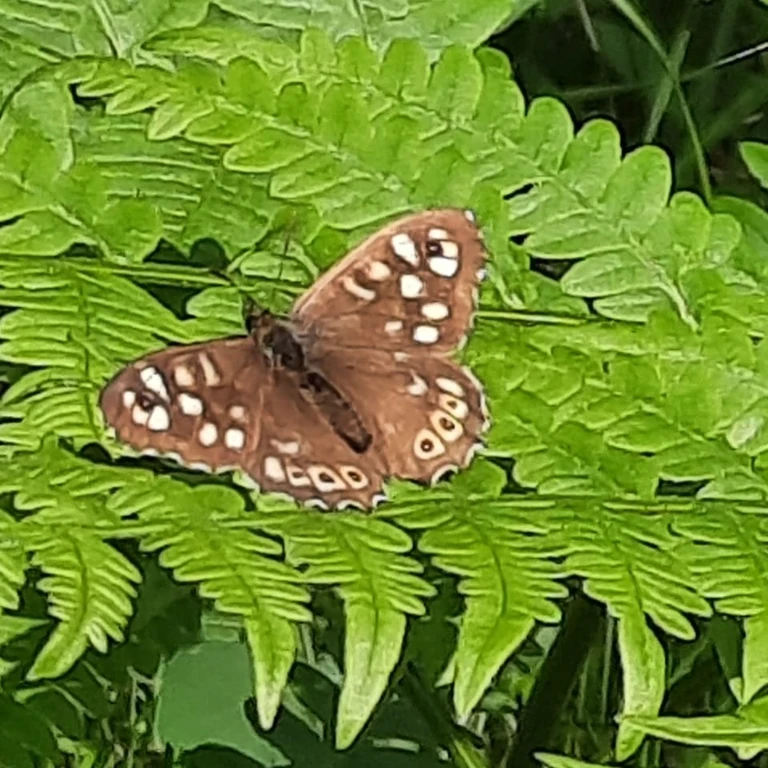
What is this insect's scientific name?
Pararge aegeria
